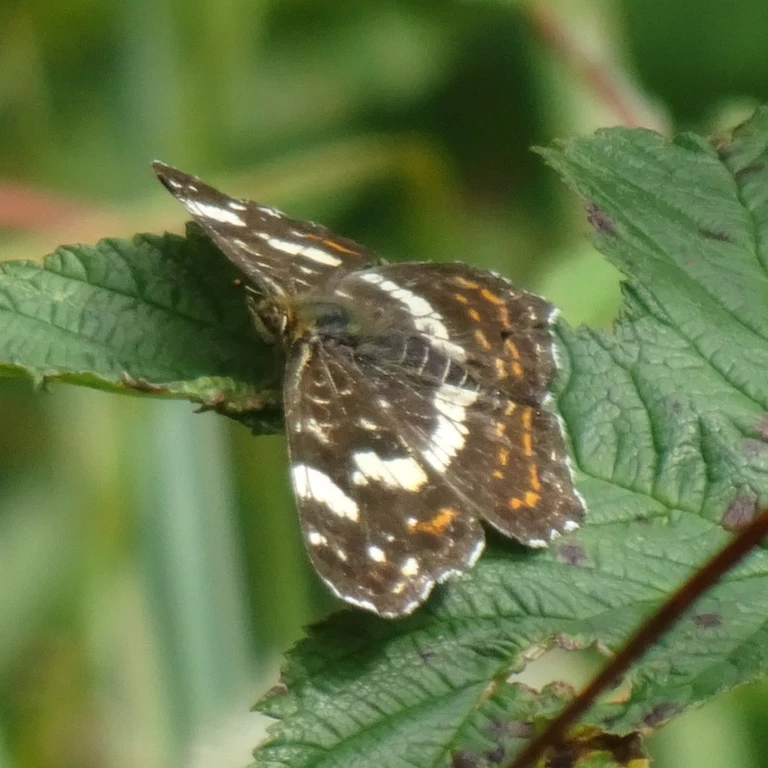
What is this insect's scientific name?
Araschnia levana
